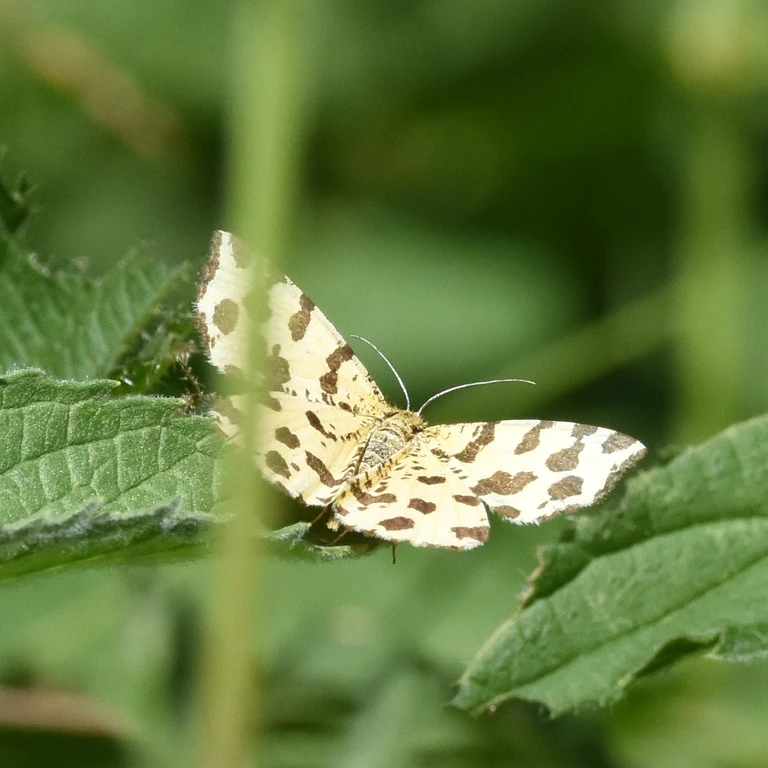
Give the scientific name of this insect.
Pseudopanthera macularia
